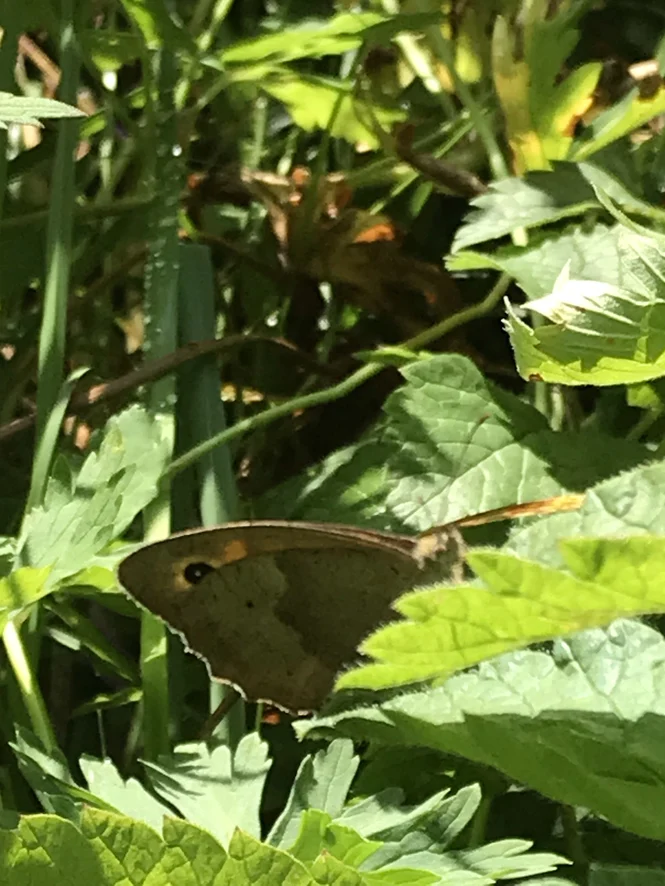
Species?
Maniola jurtina
